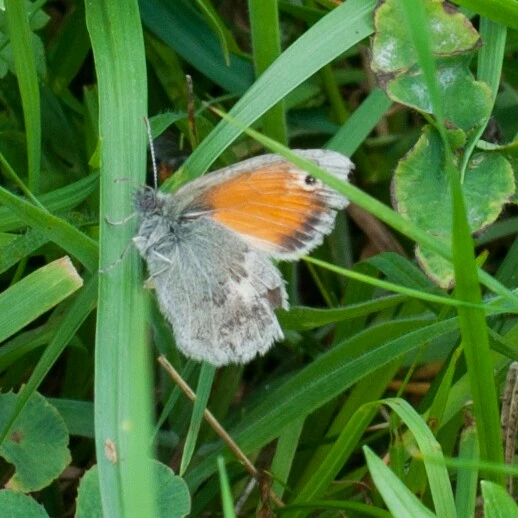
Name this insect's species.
Coenonympha pamphilus
